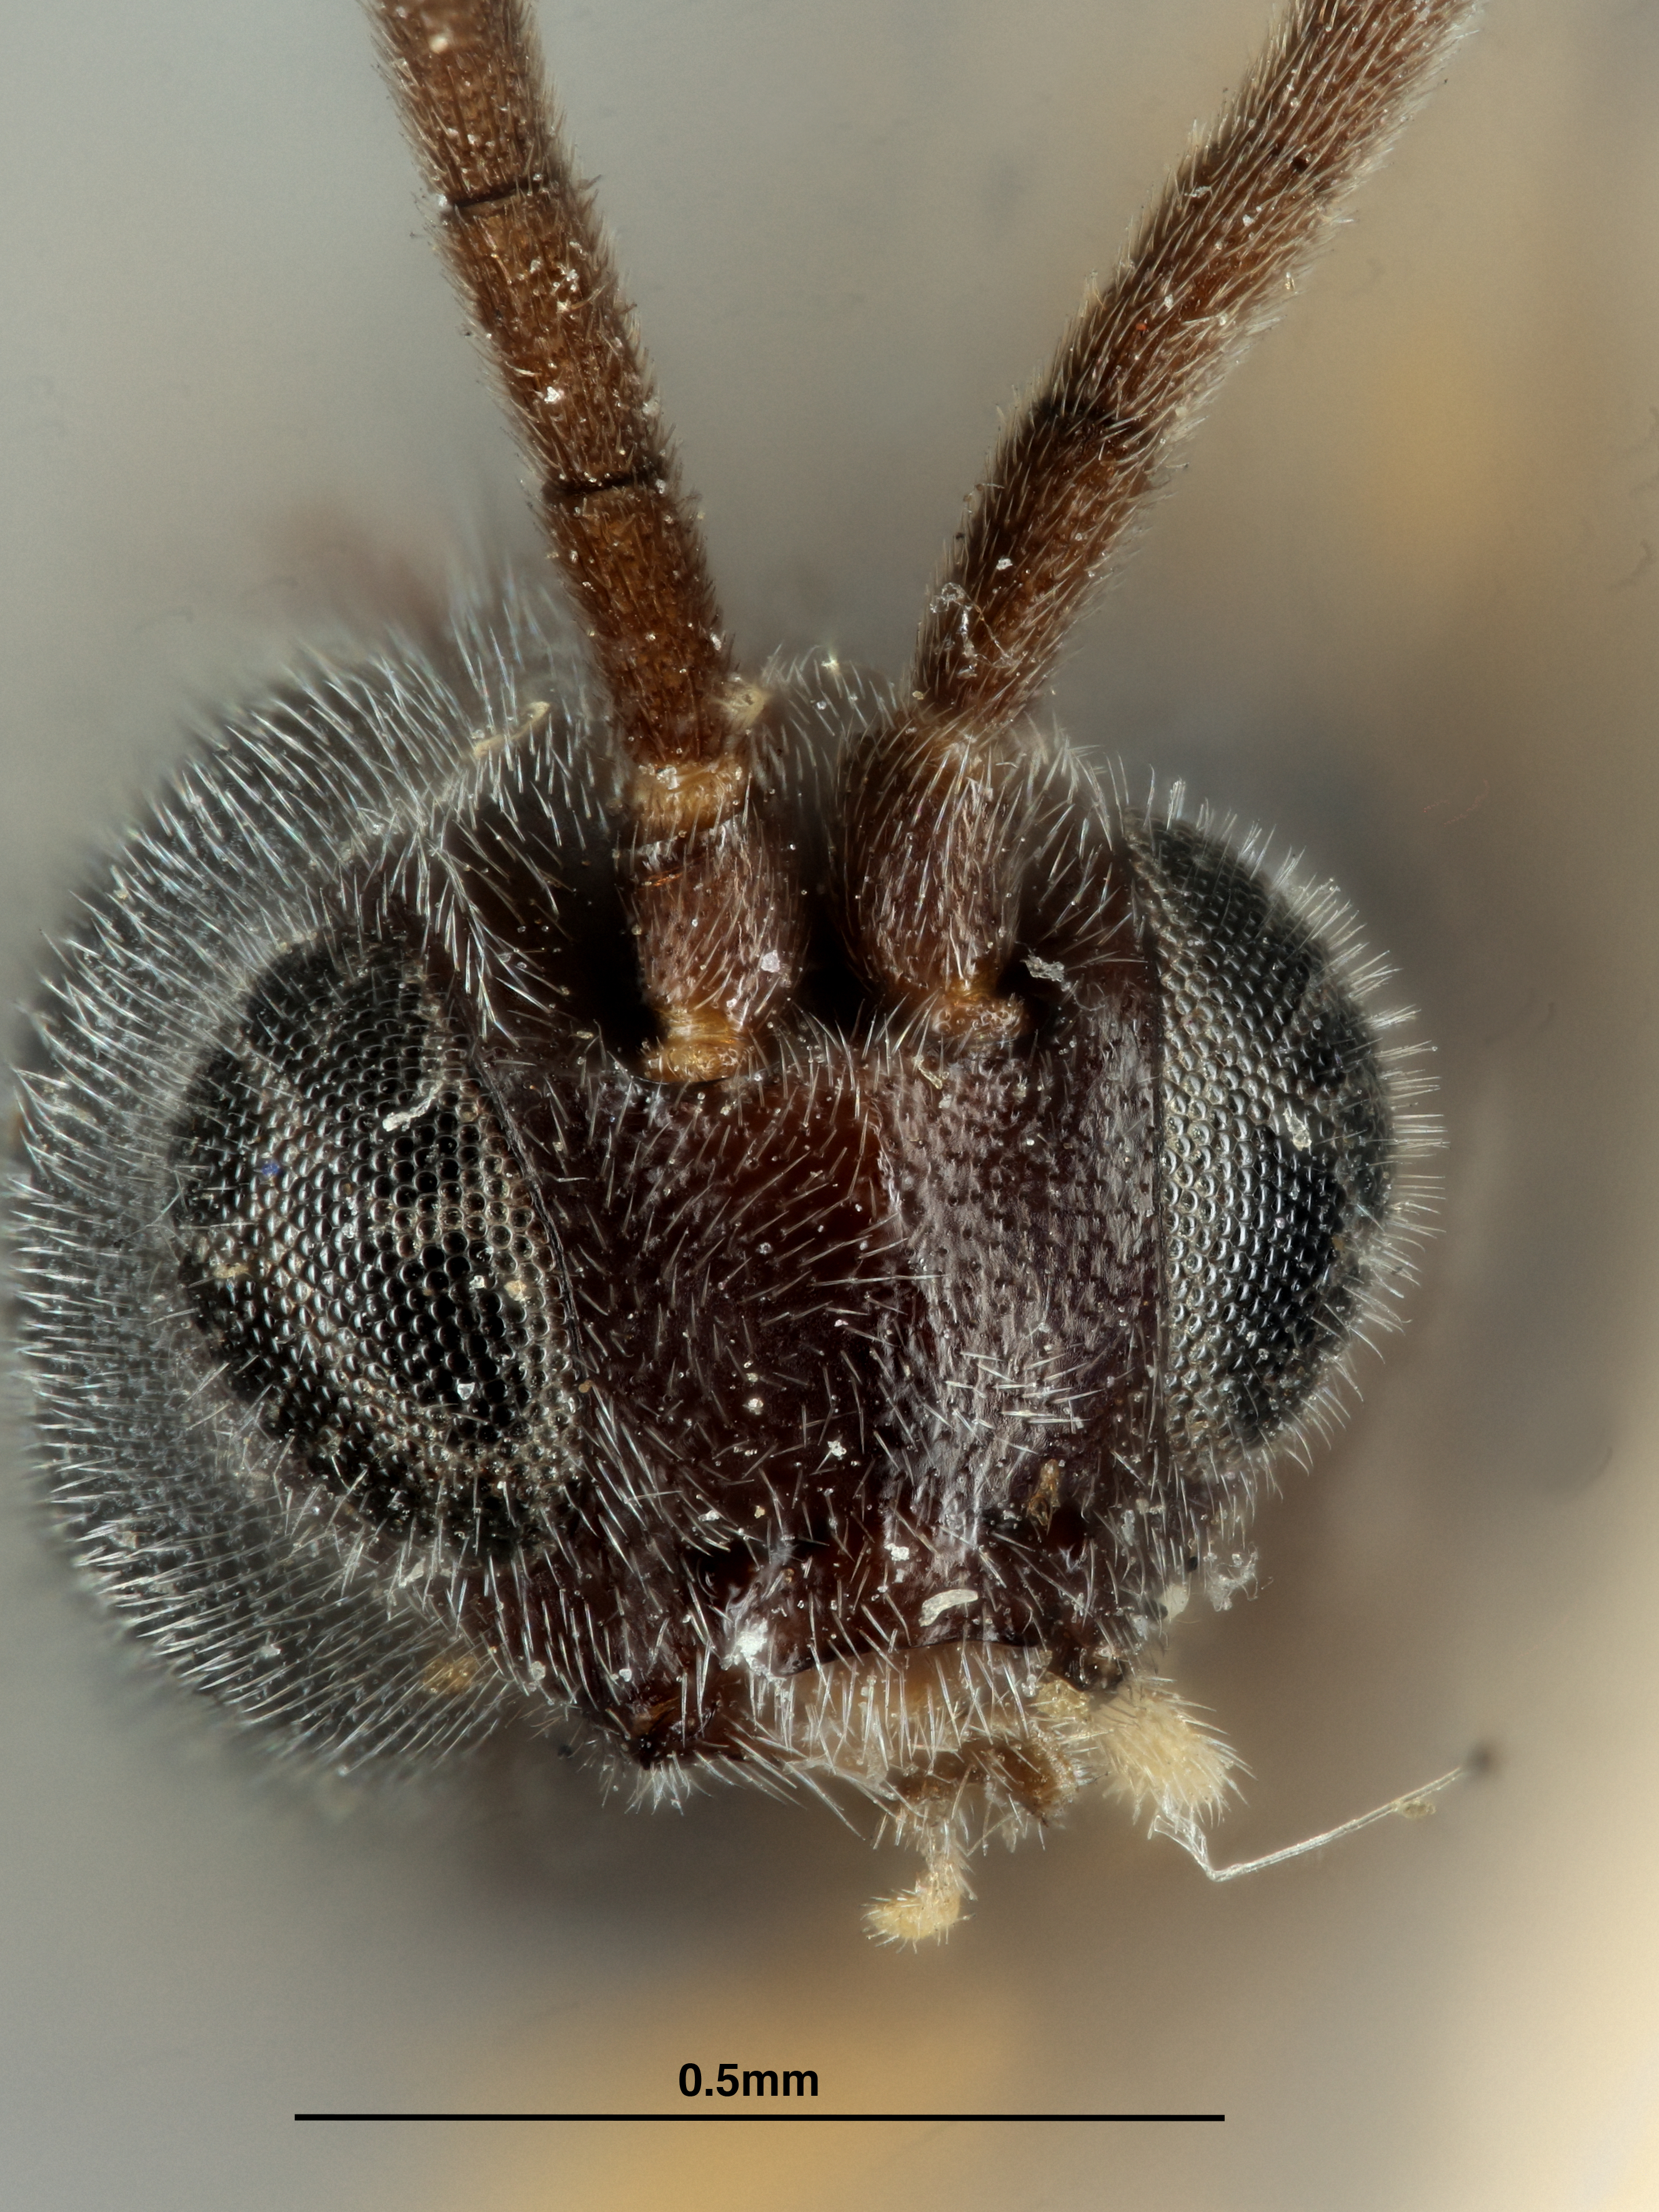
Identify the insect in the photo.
Apanteles nemoriae
